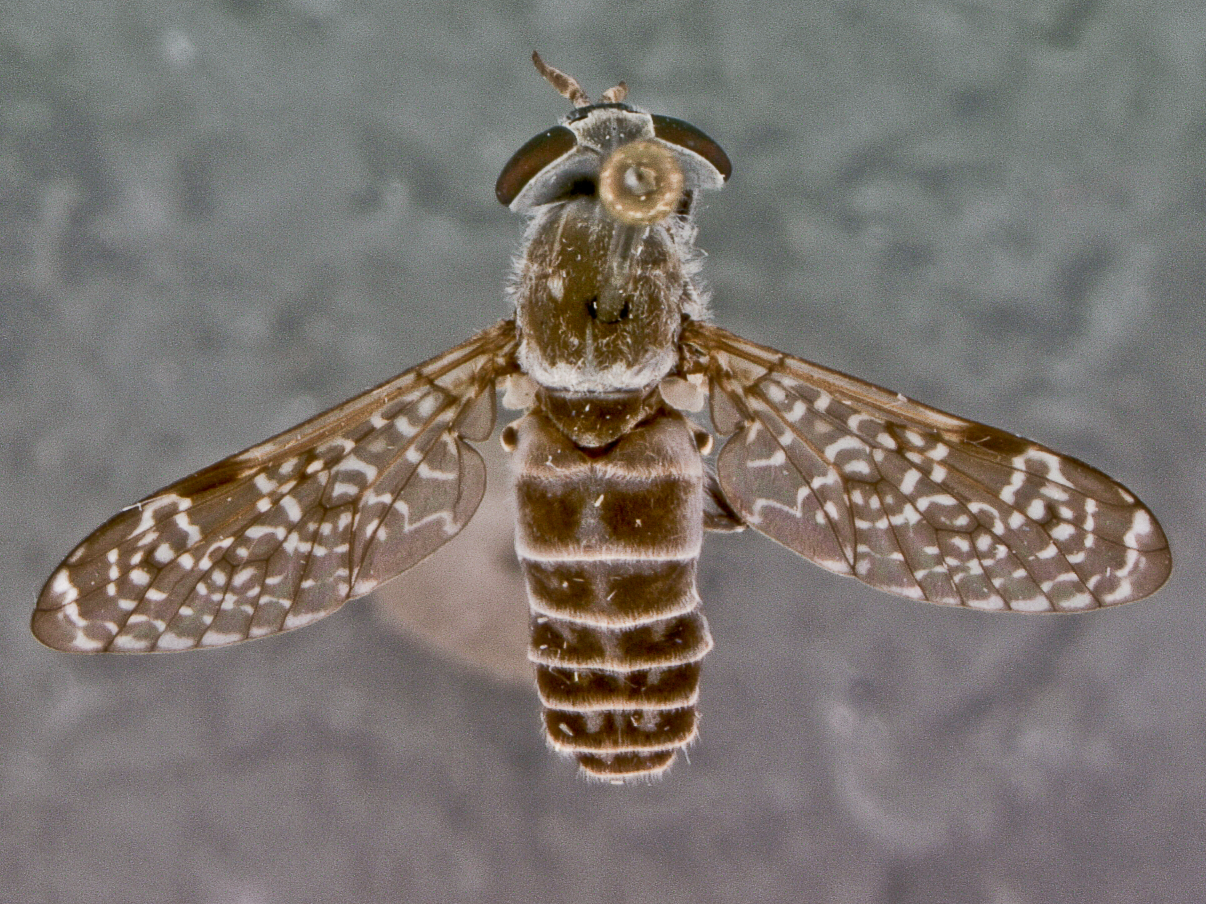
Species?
Haematopota bequaerti
